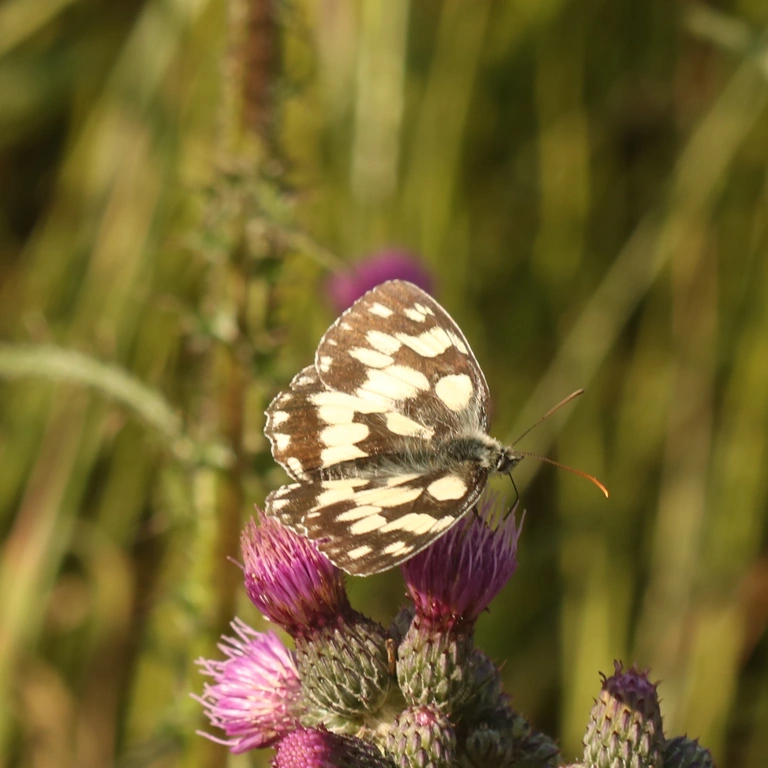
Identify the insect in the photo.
Melanargia galathea
